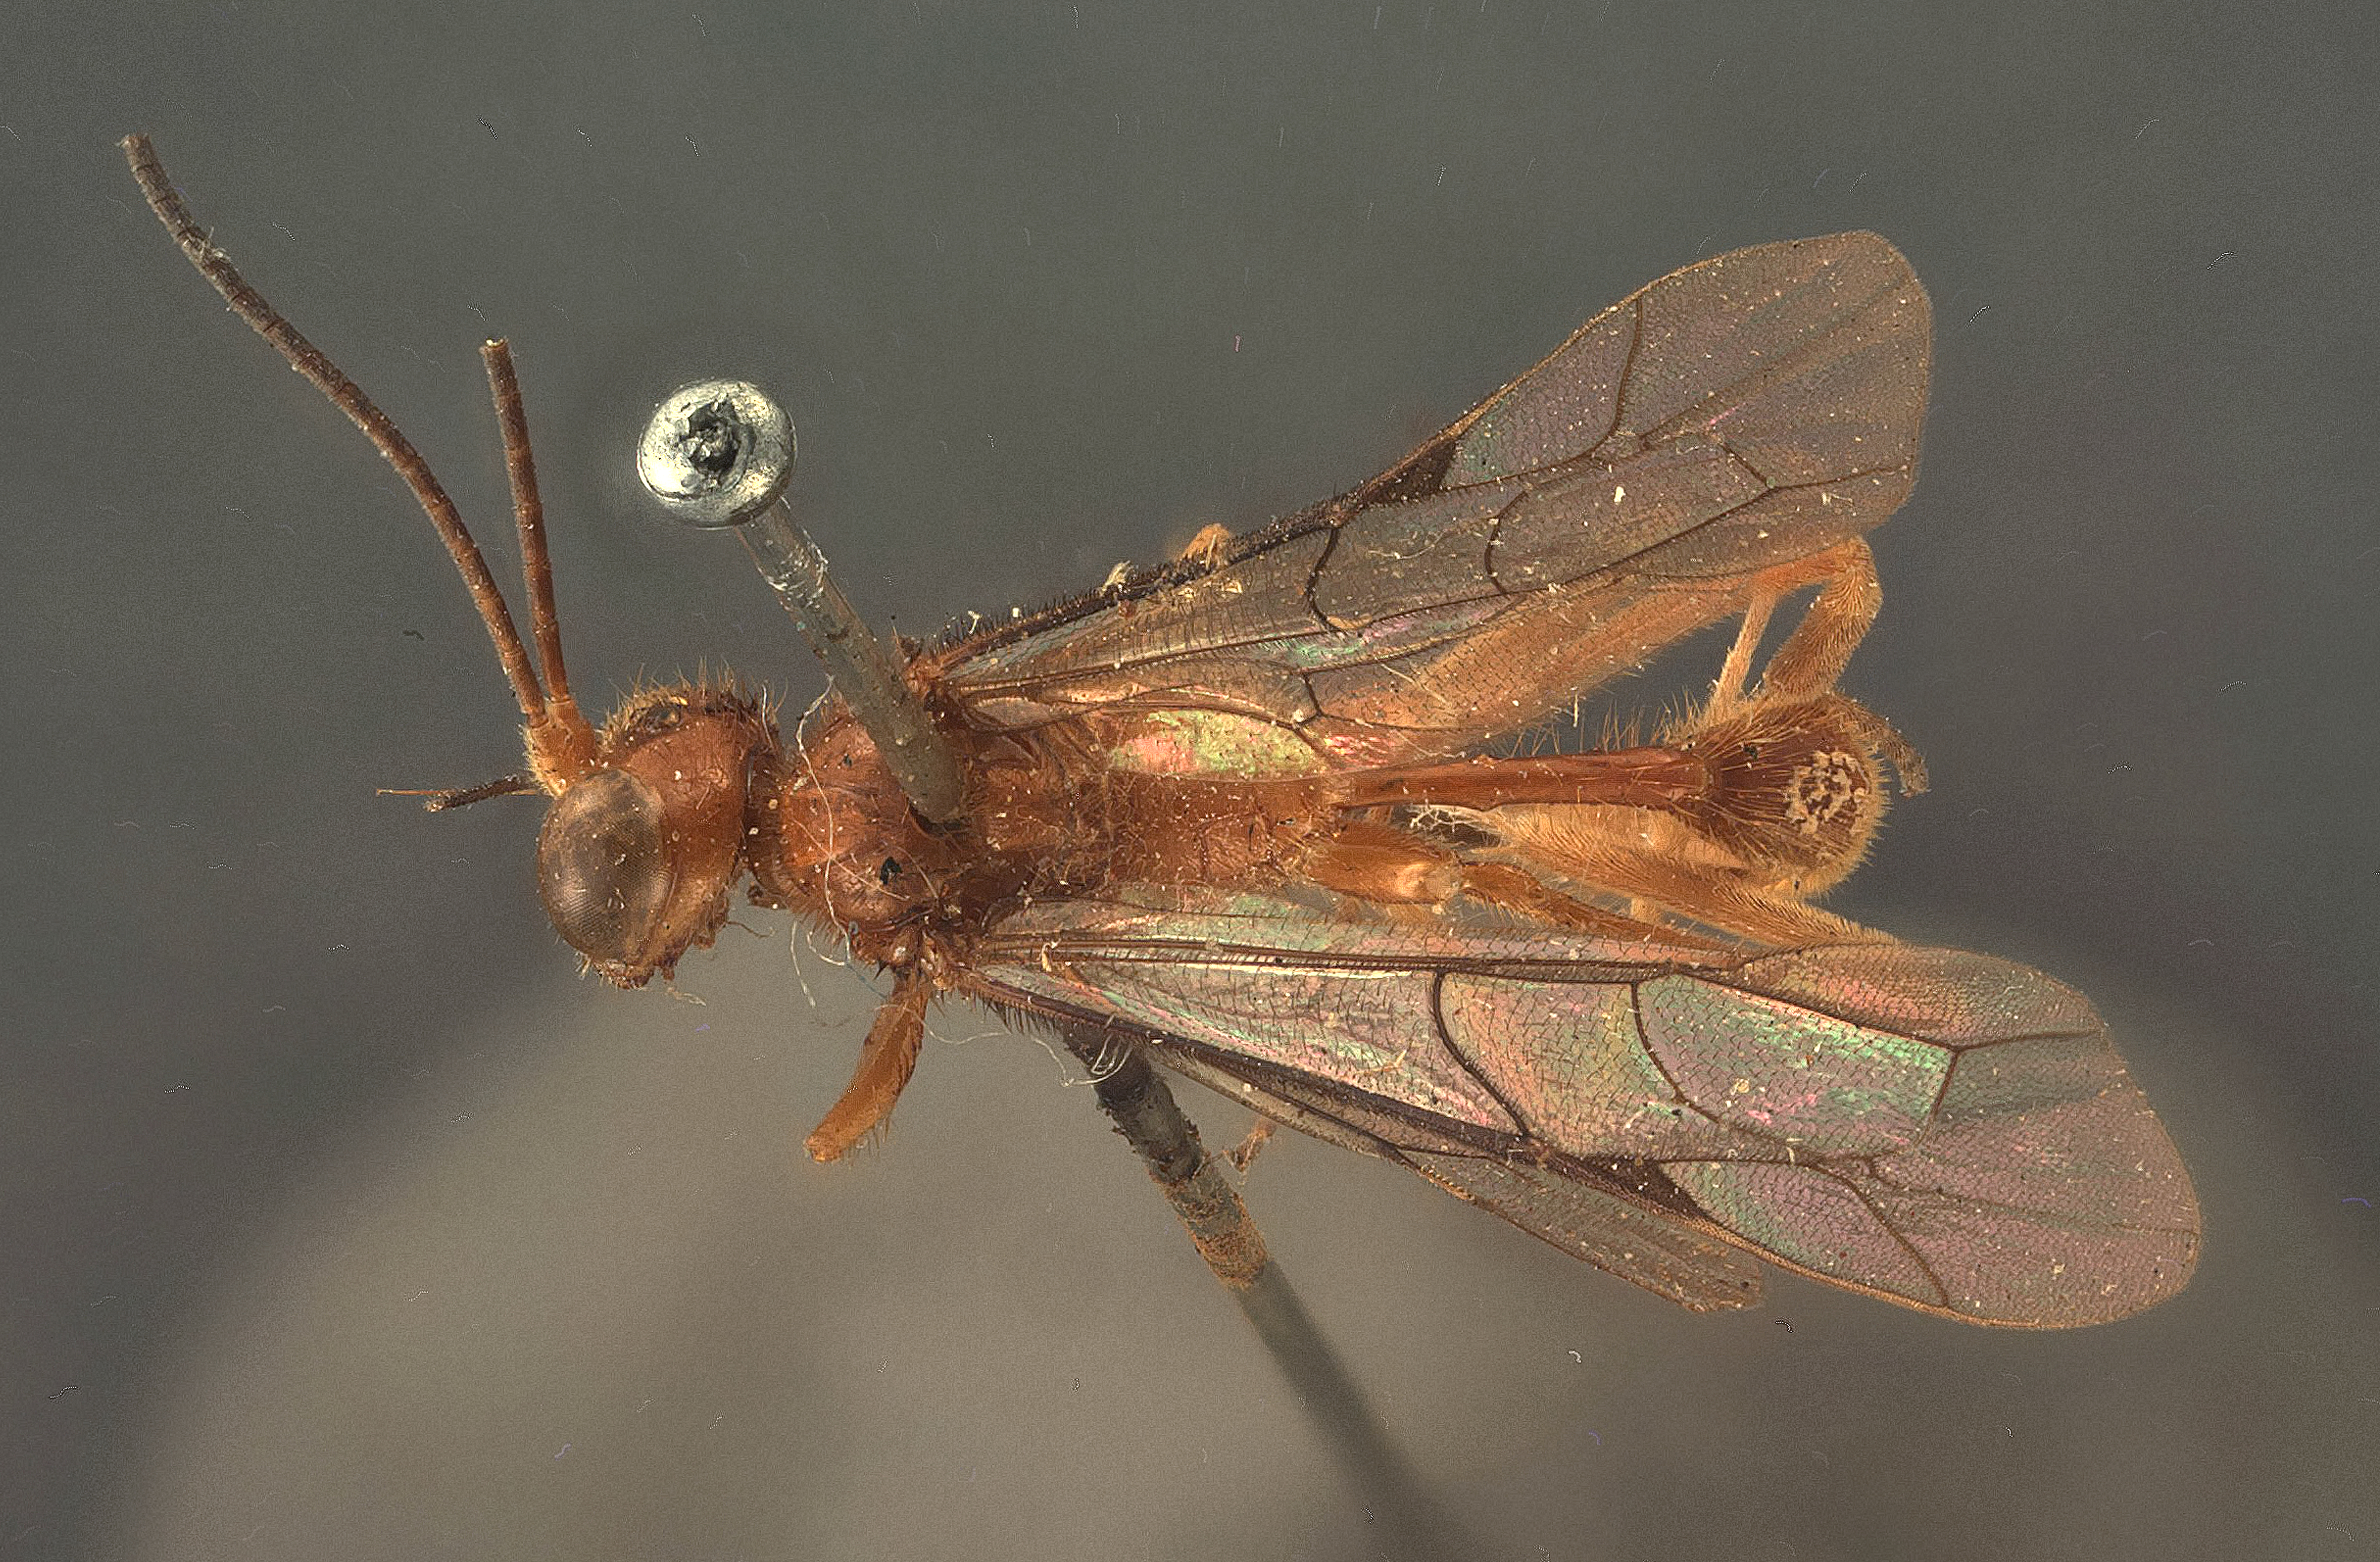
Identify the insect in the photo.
Chrysocryptus romani
